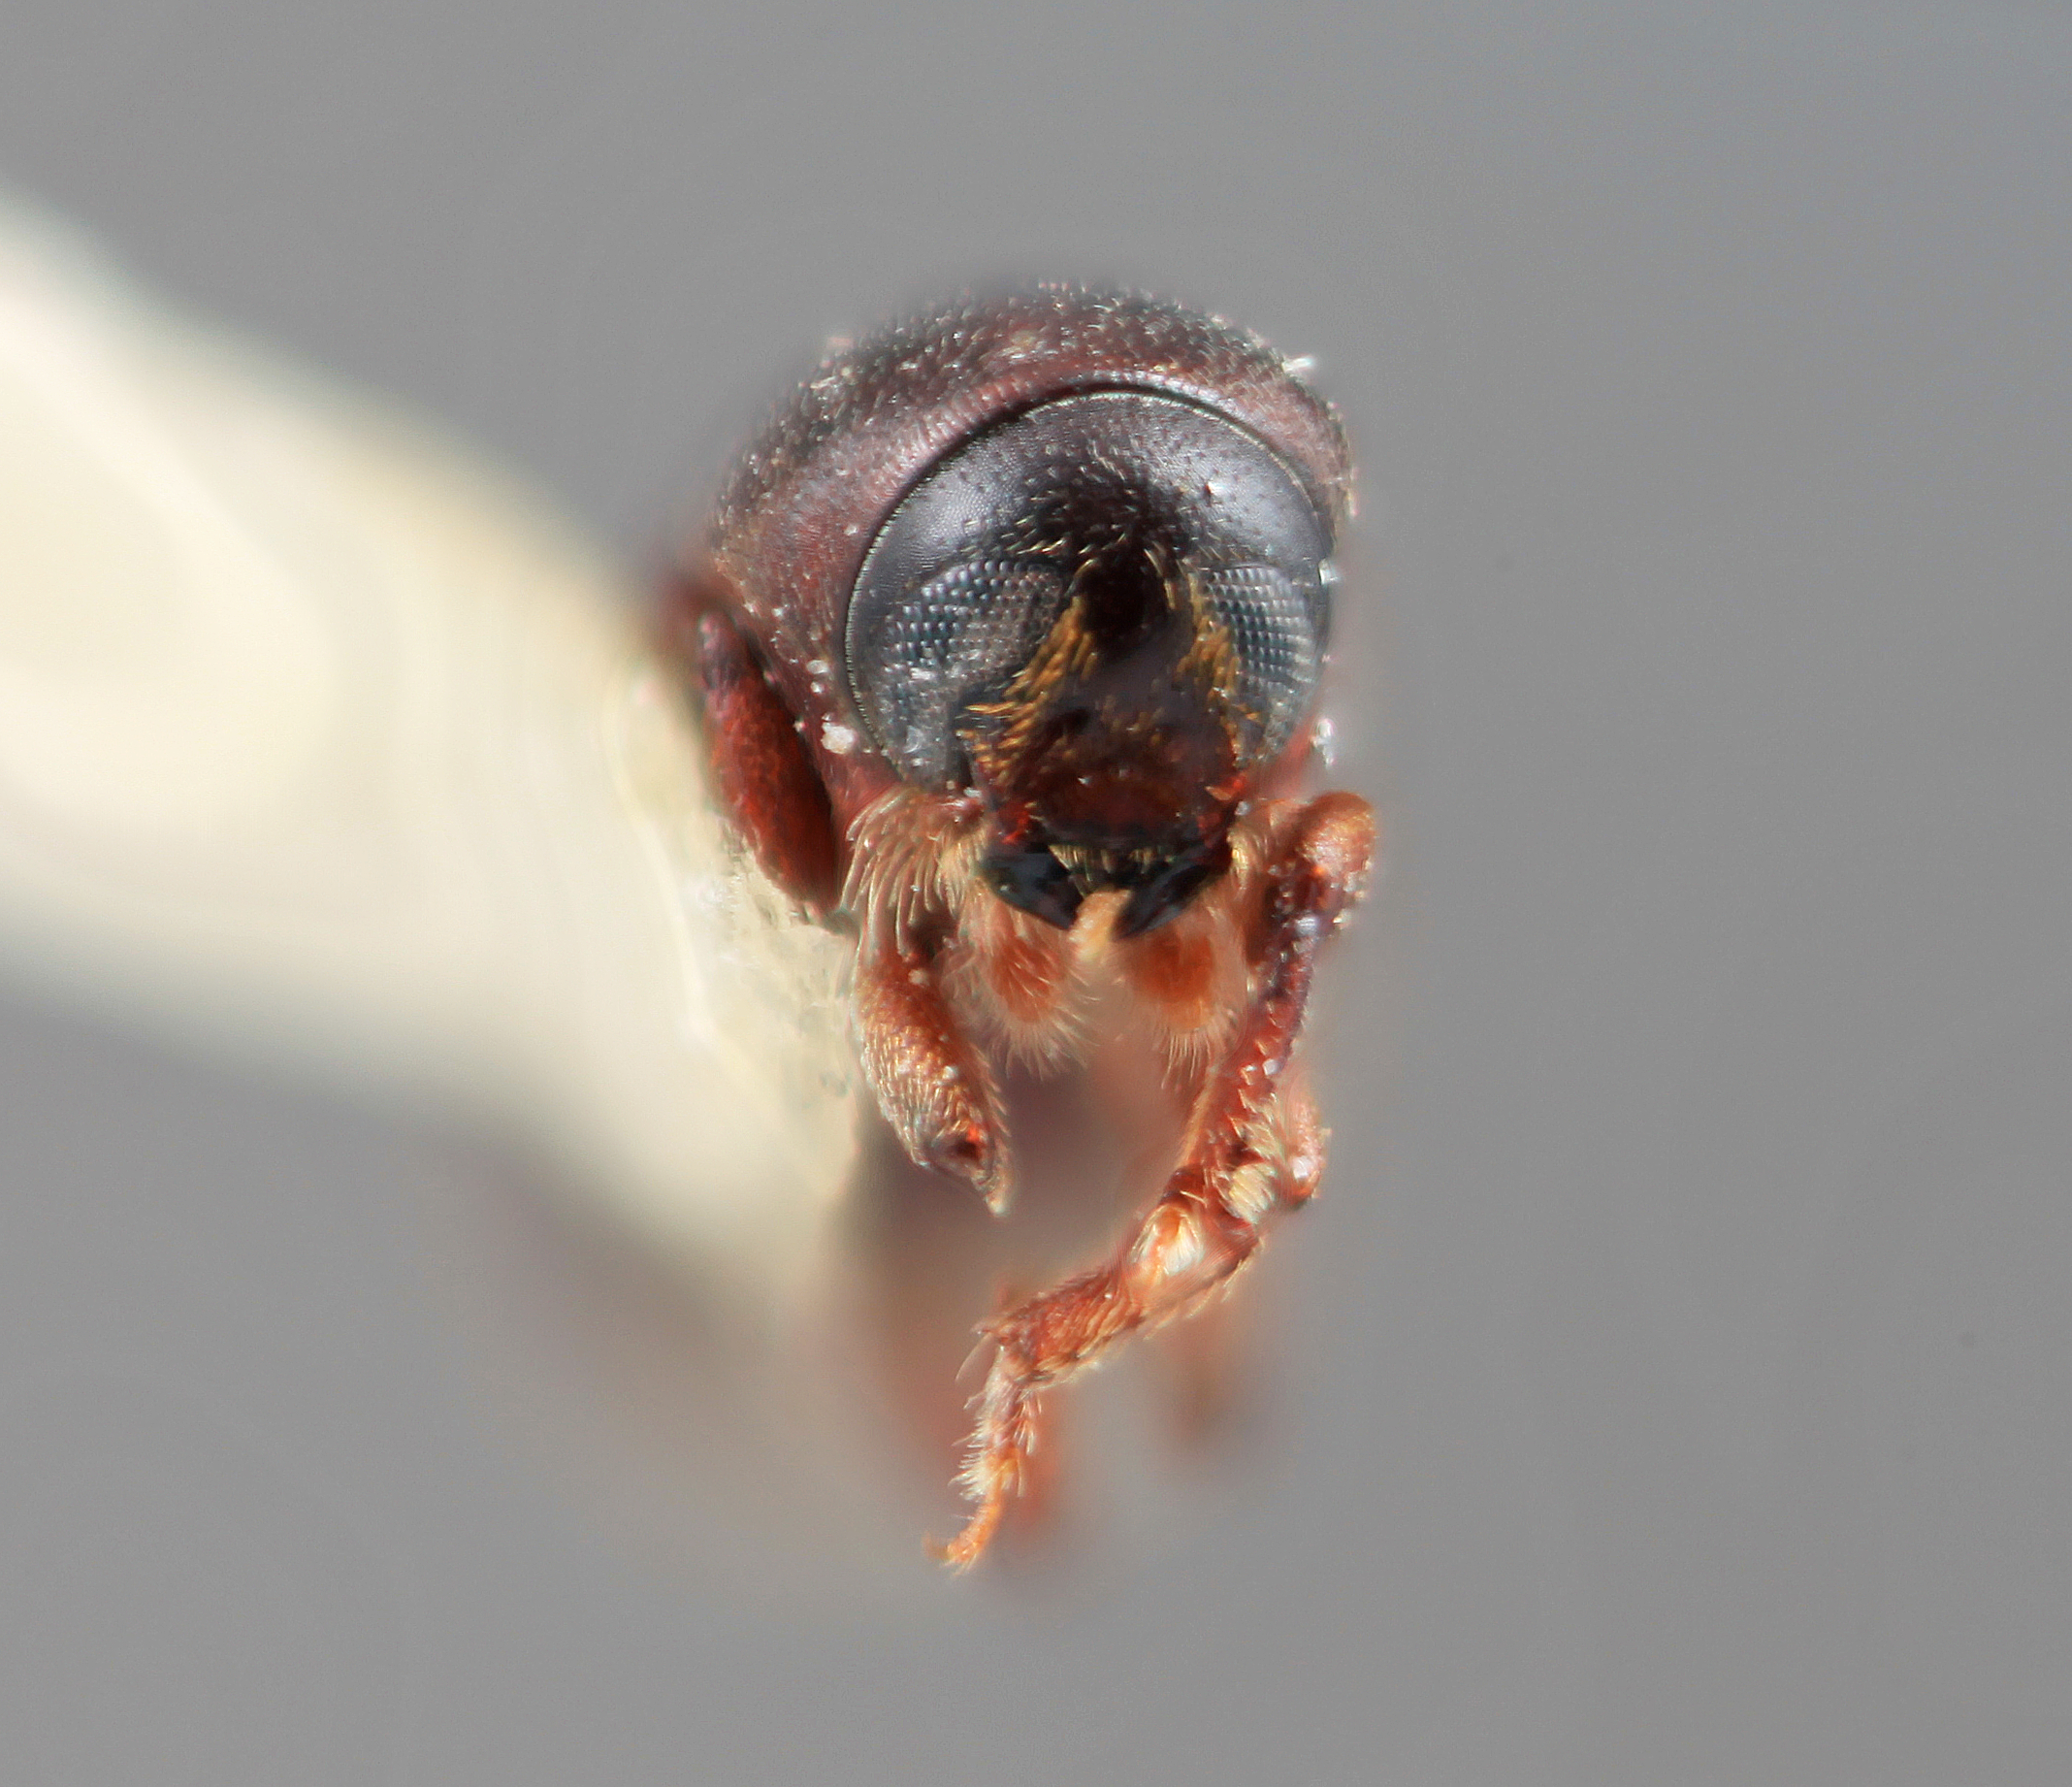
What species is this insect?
Cnesinus meris
